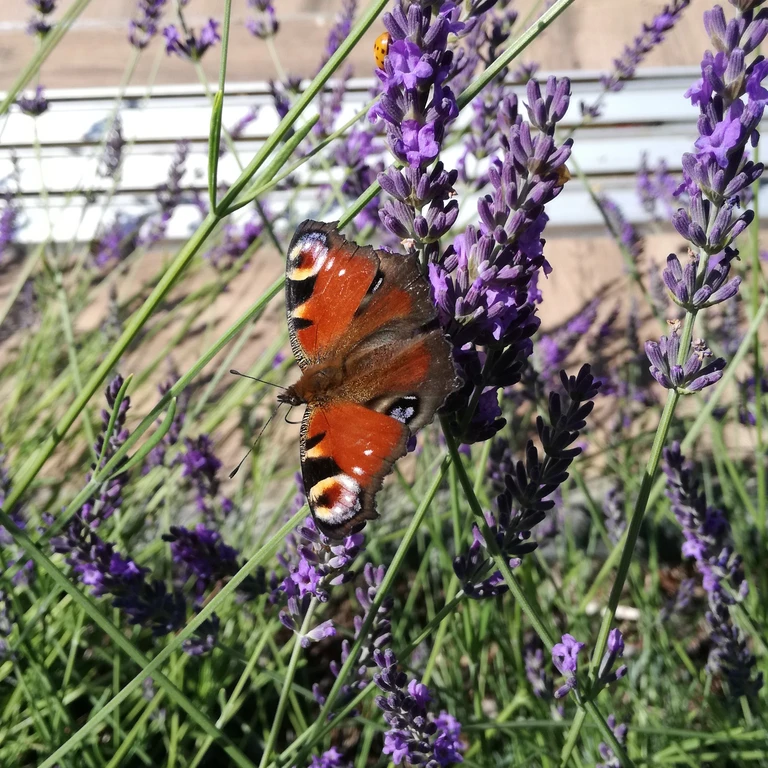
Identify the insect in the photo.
Aglais io
